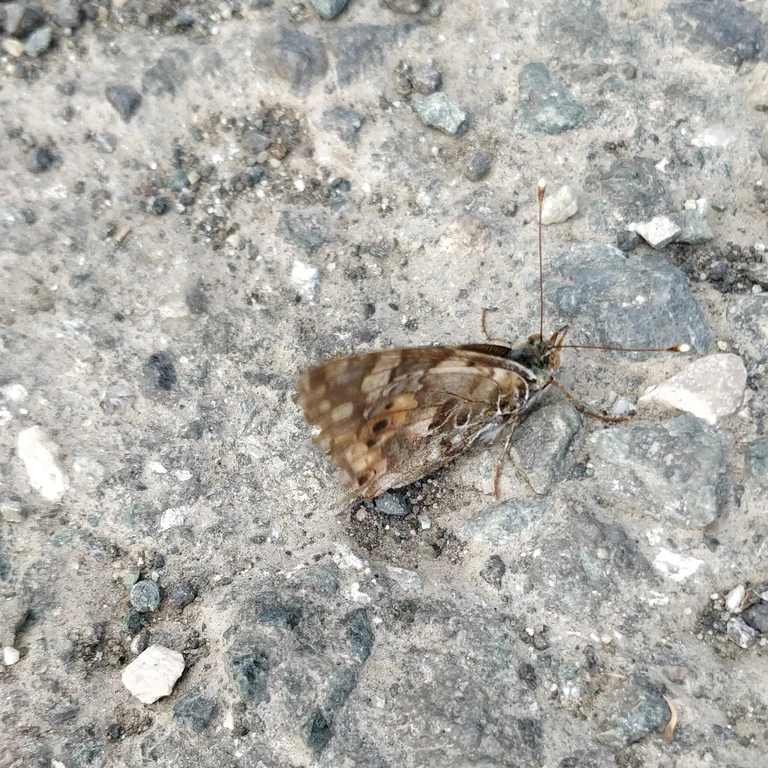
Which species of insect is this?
Vanessa cardui
